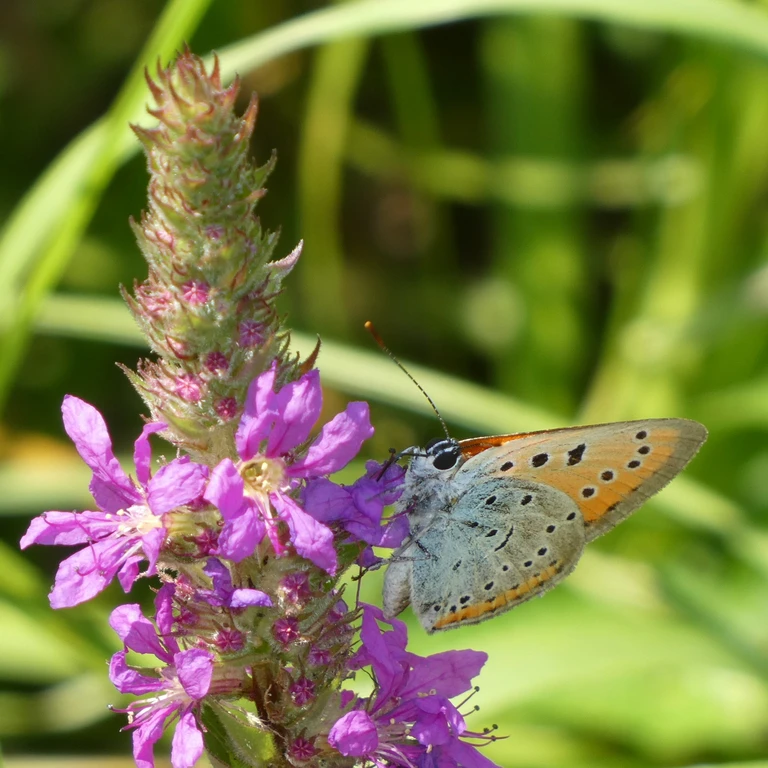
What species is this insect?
Lycaena dispar
